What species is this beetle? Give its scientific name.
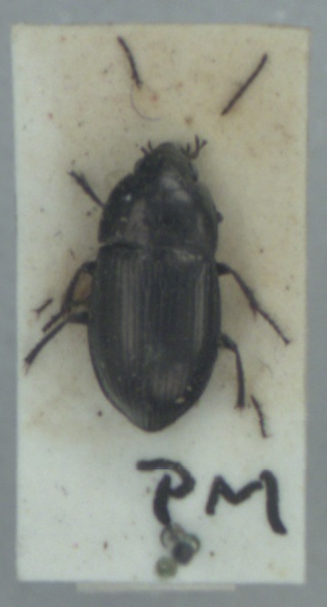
Amara lunicollis
